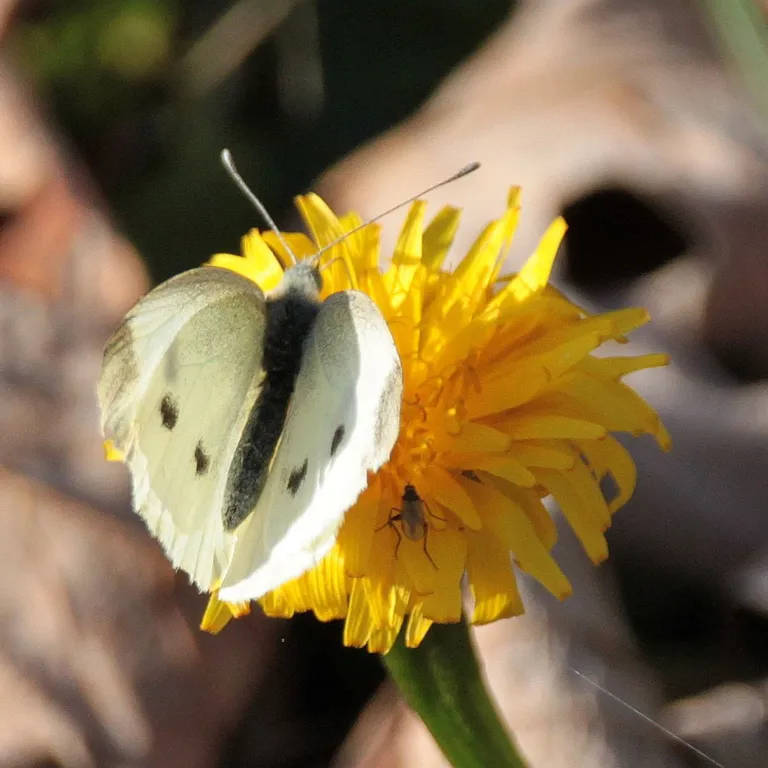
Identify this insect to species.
Pieris rapae
